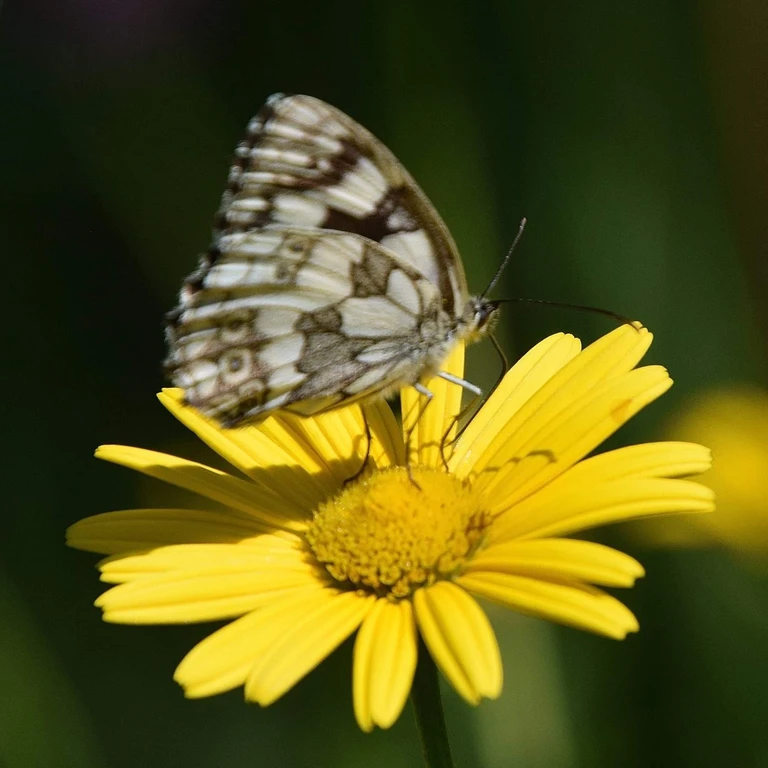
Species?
Melanargia galathea
